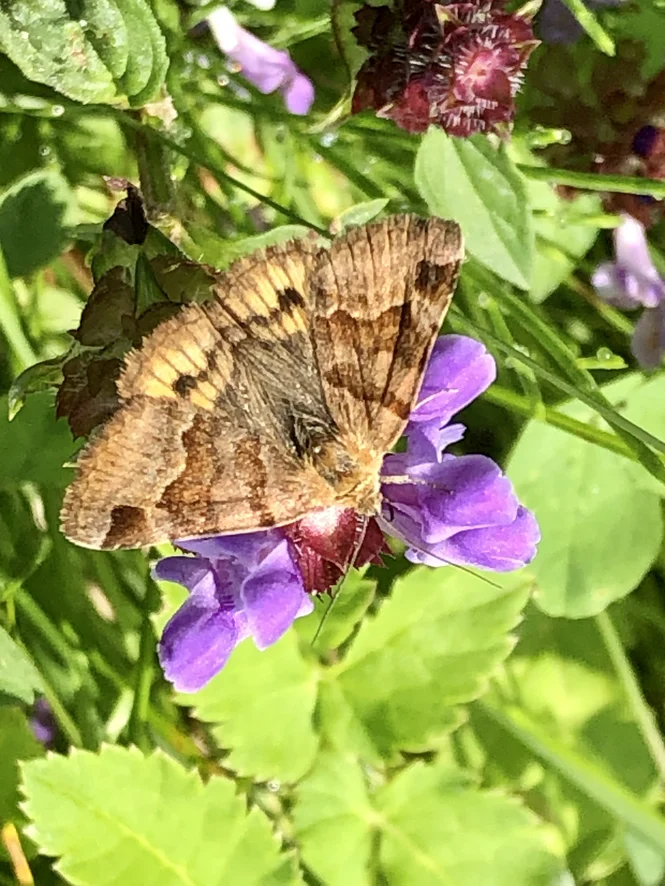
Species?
Euclidia glyphica
